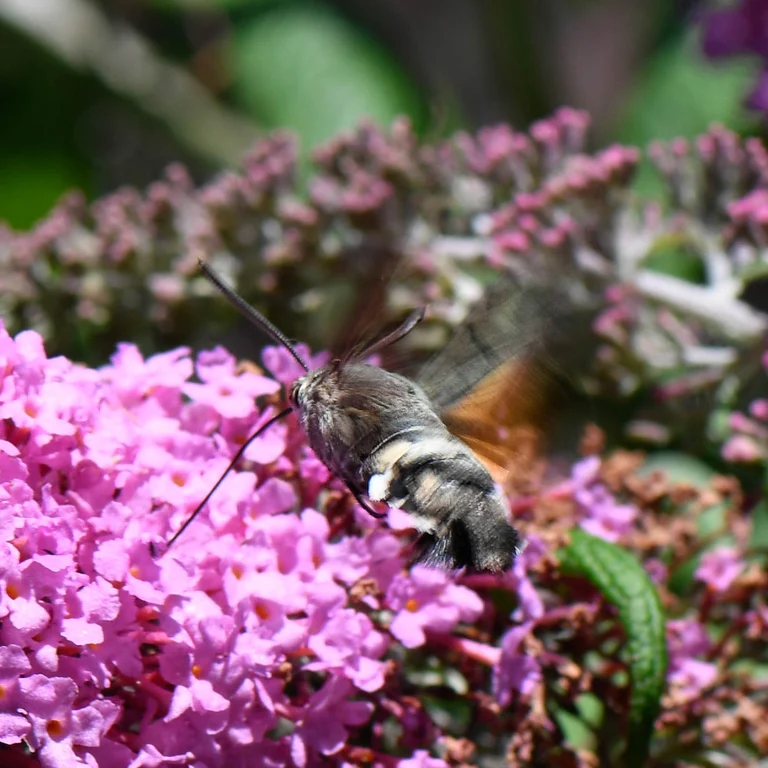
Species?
Macroglossum stellatarum
